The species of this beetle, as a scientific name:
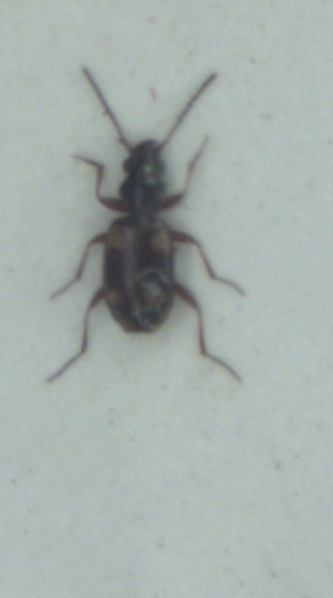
Bembidion quadrimaculatum
